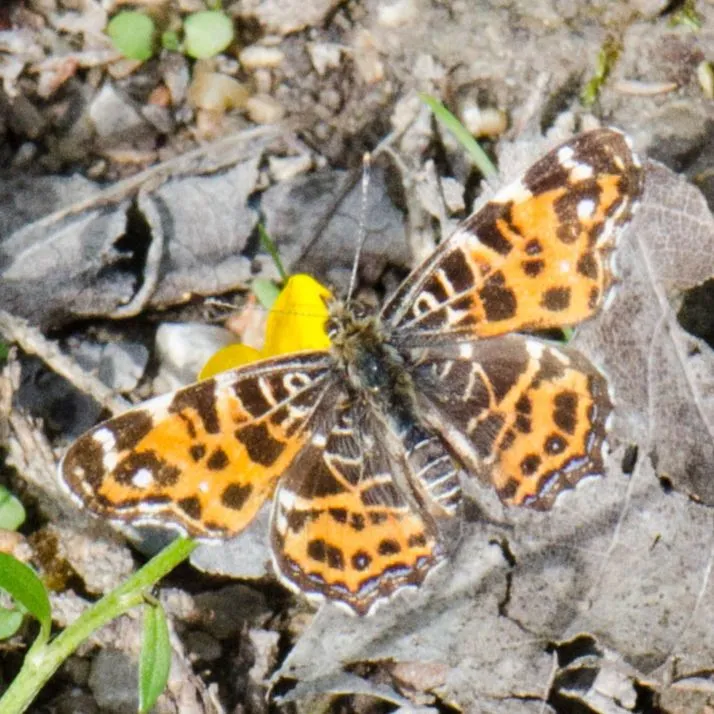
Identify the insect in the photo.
Araschnia levana
